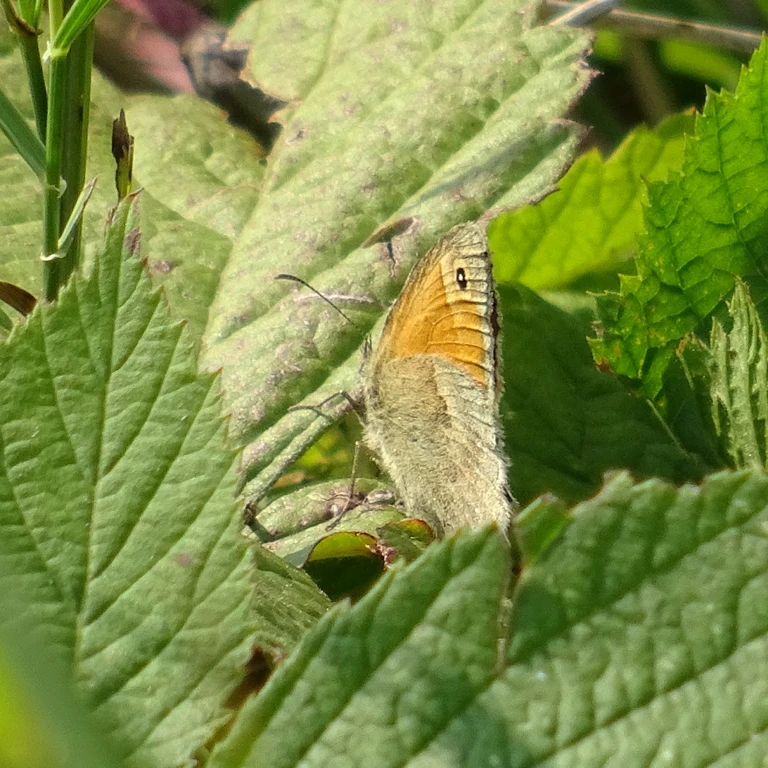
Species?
Coenonympha pamphilus
